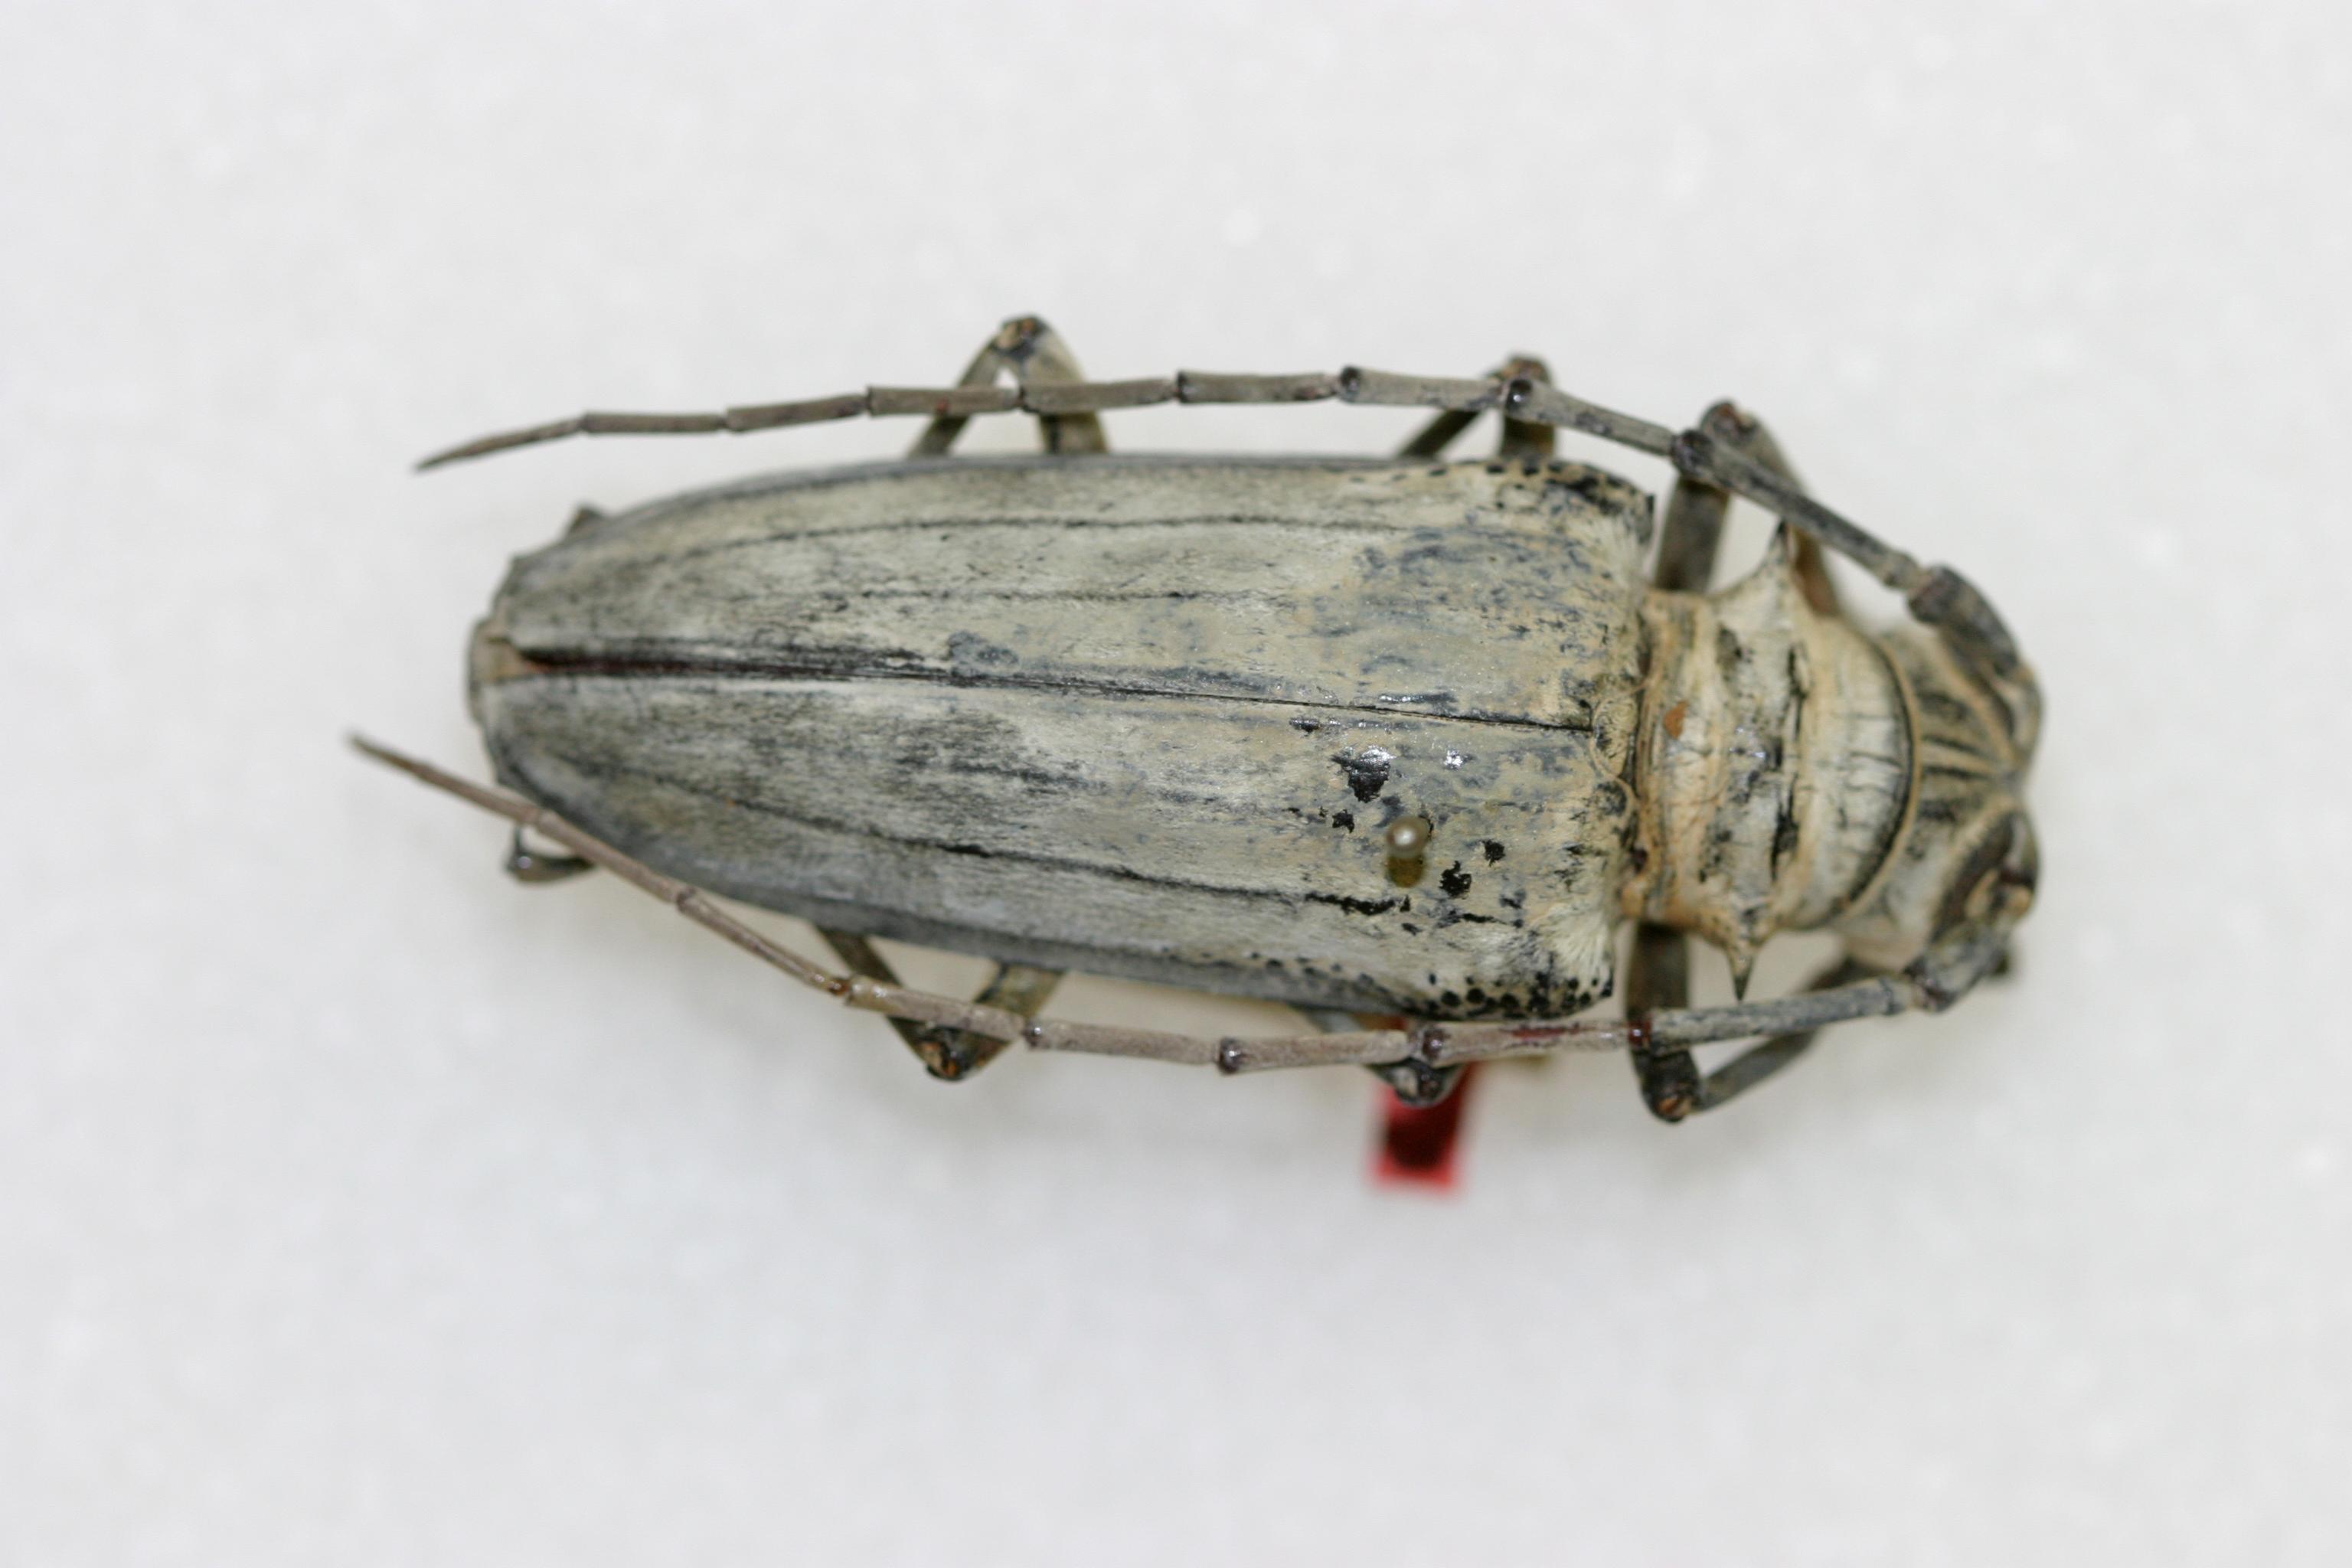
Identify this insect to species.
Rosenbergia papuana
